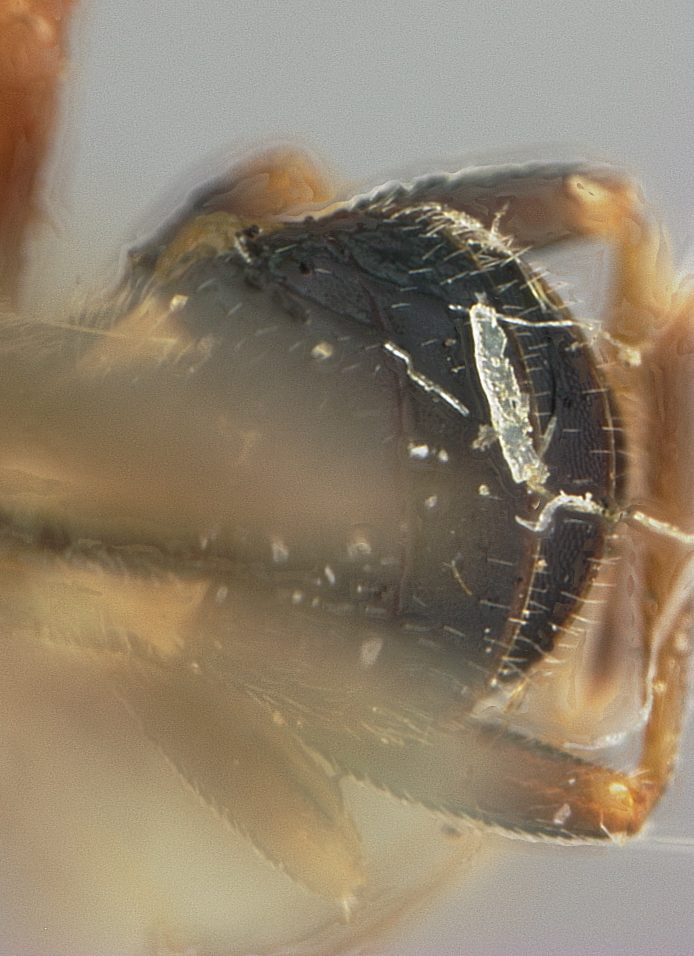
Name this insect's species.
Trachyusa americana
